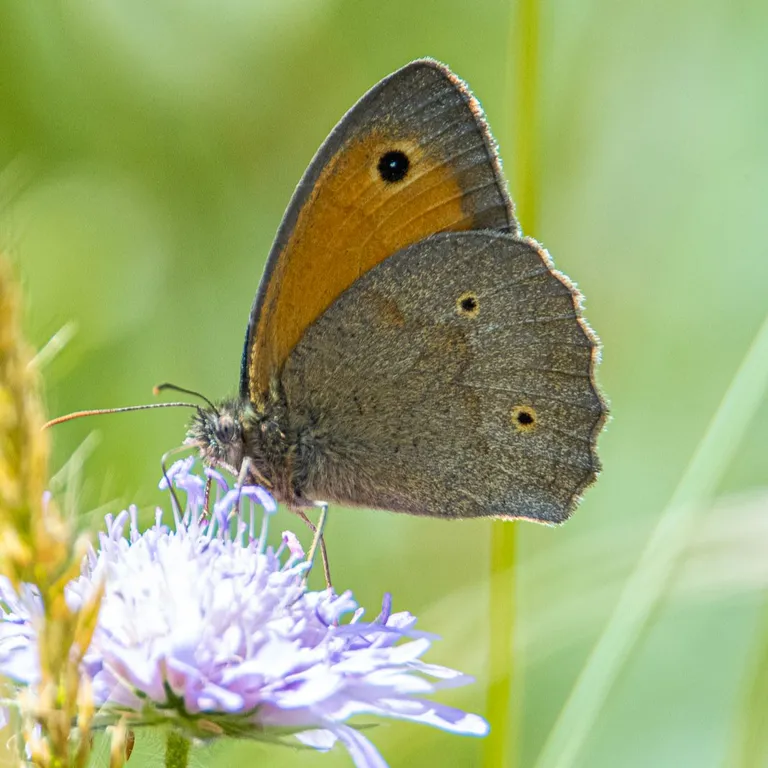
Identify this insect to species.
Maniola jurtina
